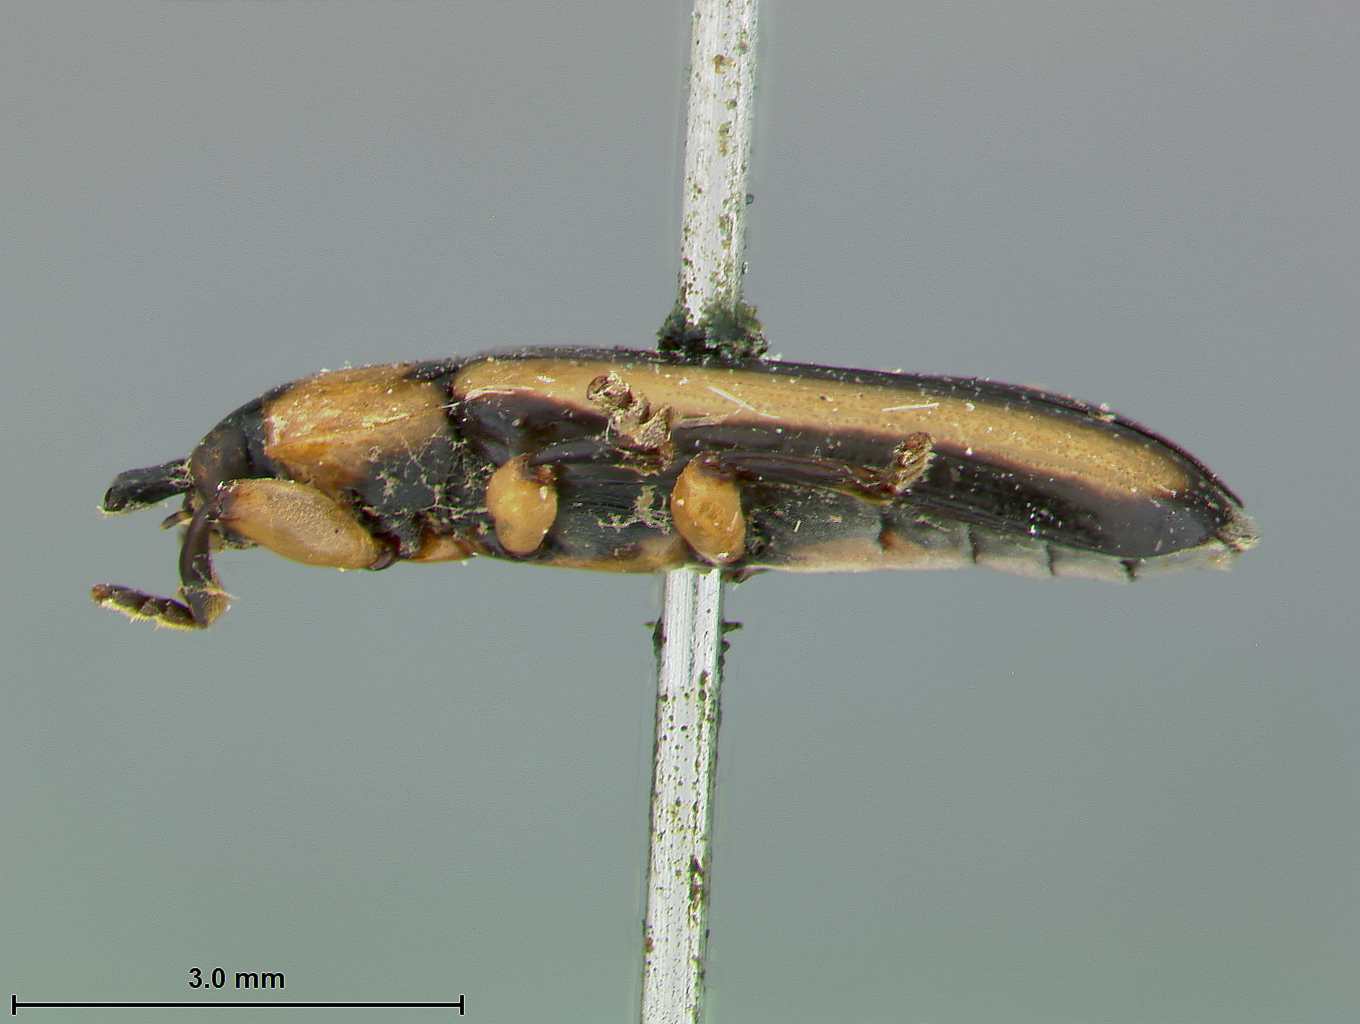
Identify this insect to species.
Cephaloleia nevermanni
